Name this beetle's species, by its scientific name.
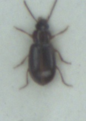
Bradycellus ruficollis
